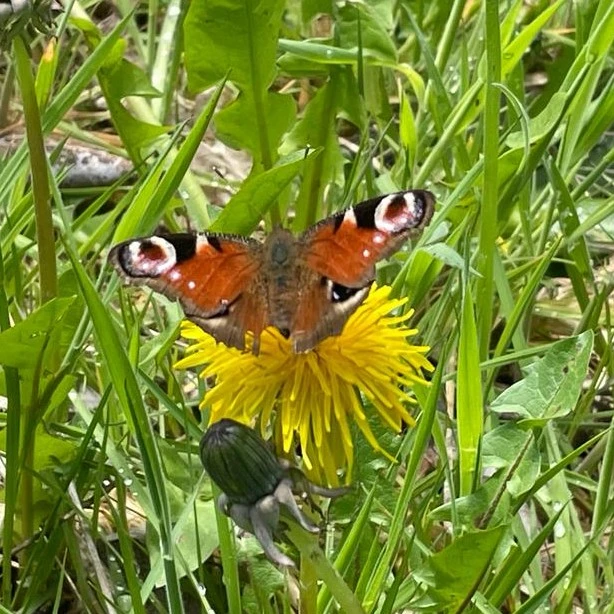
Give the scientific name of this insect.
Aglais io
